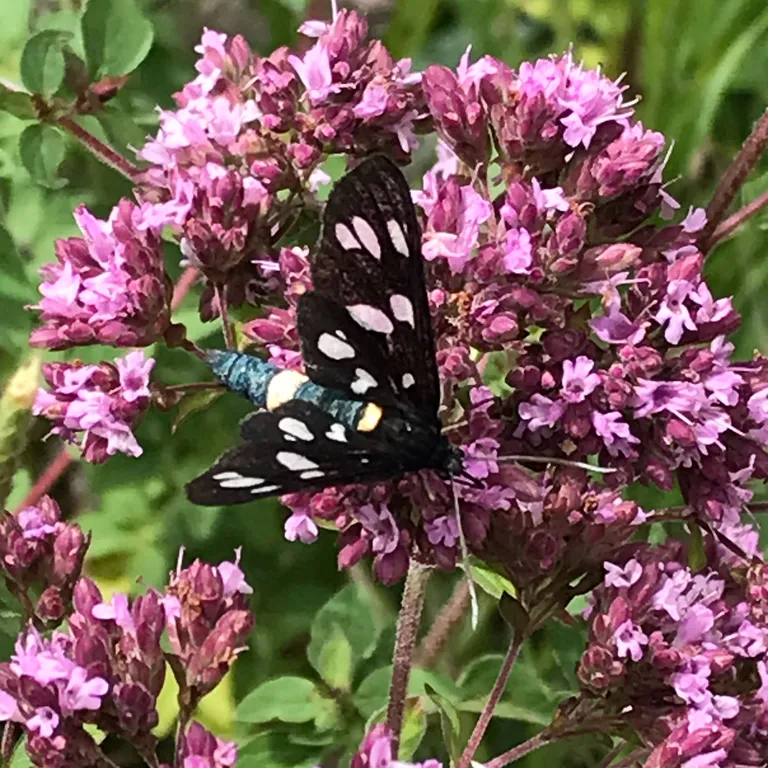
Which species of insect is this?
Amata phegea
